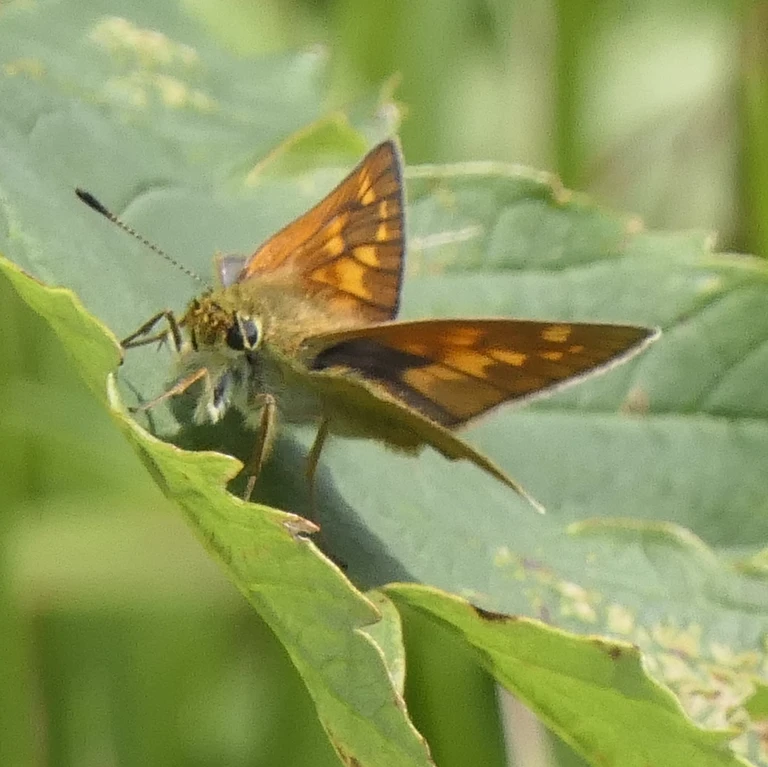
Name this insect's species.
Ochlodes sylvanus (also Ochlodes venata)
